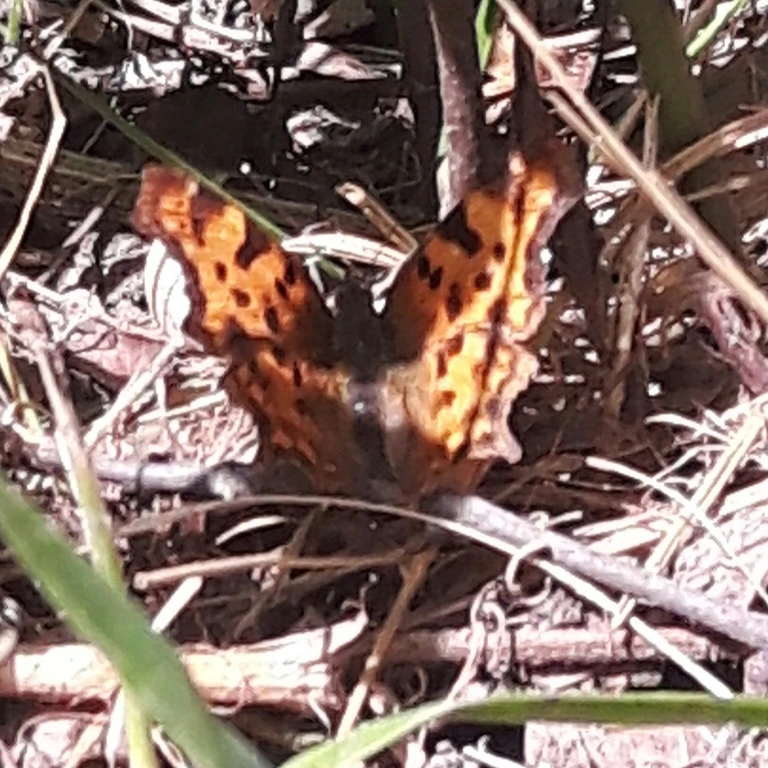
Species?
Polygonia c-album
